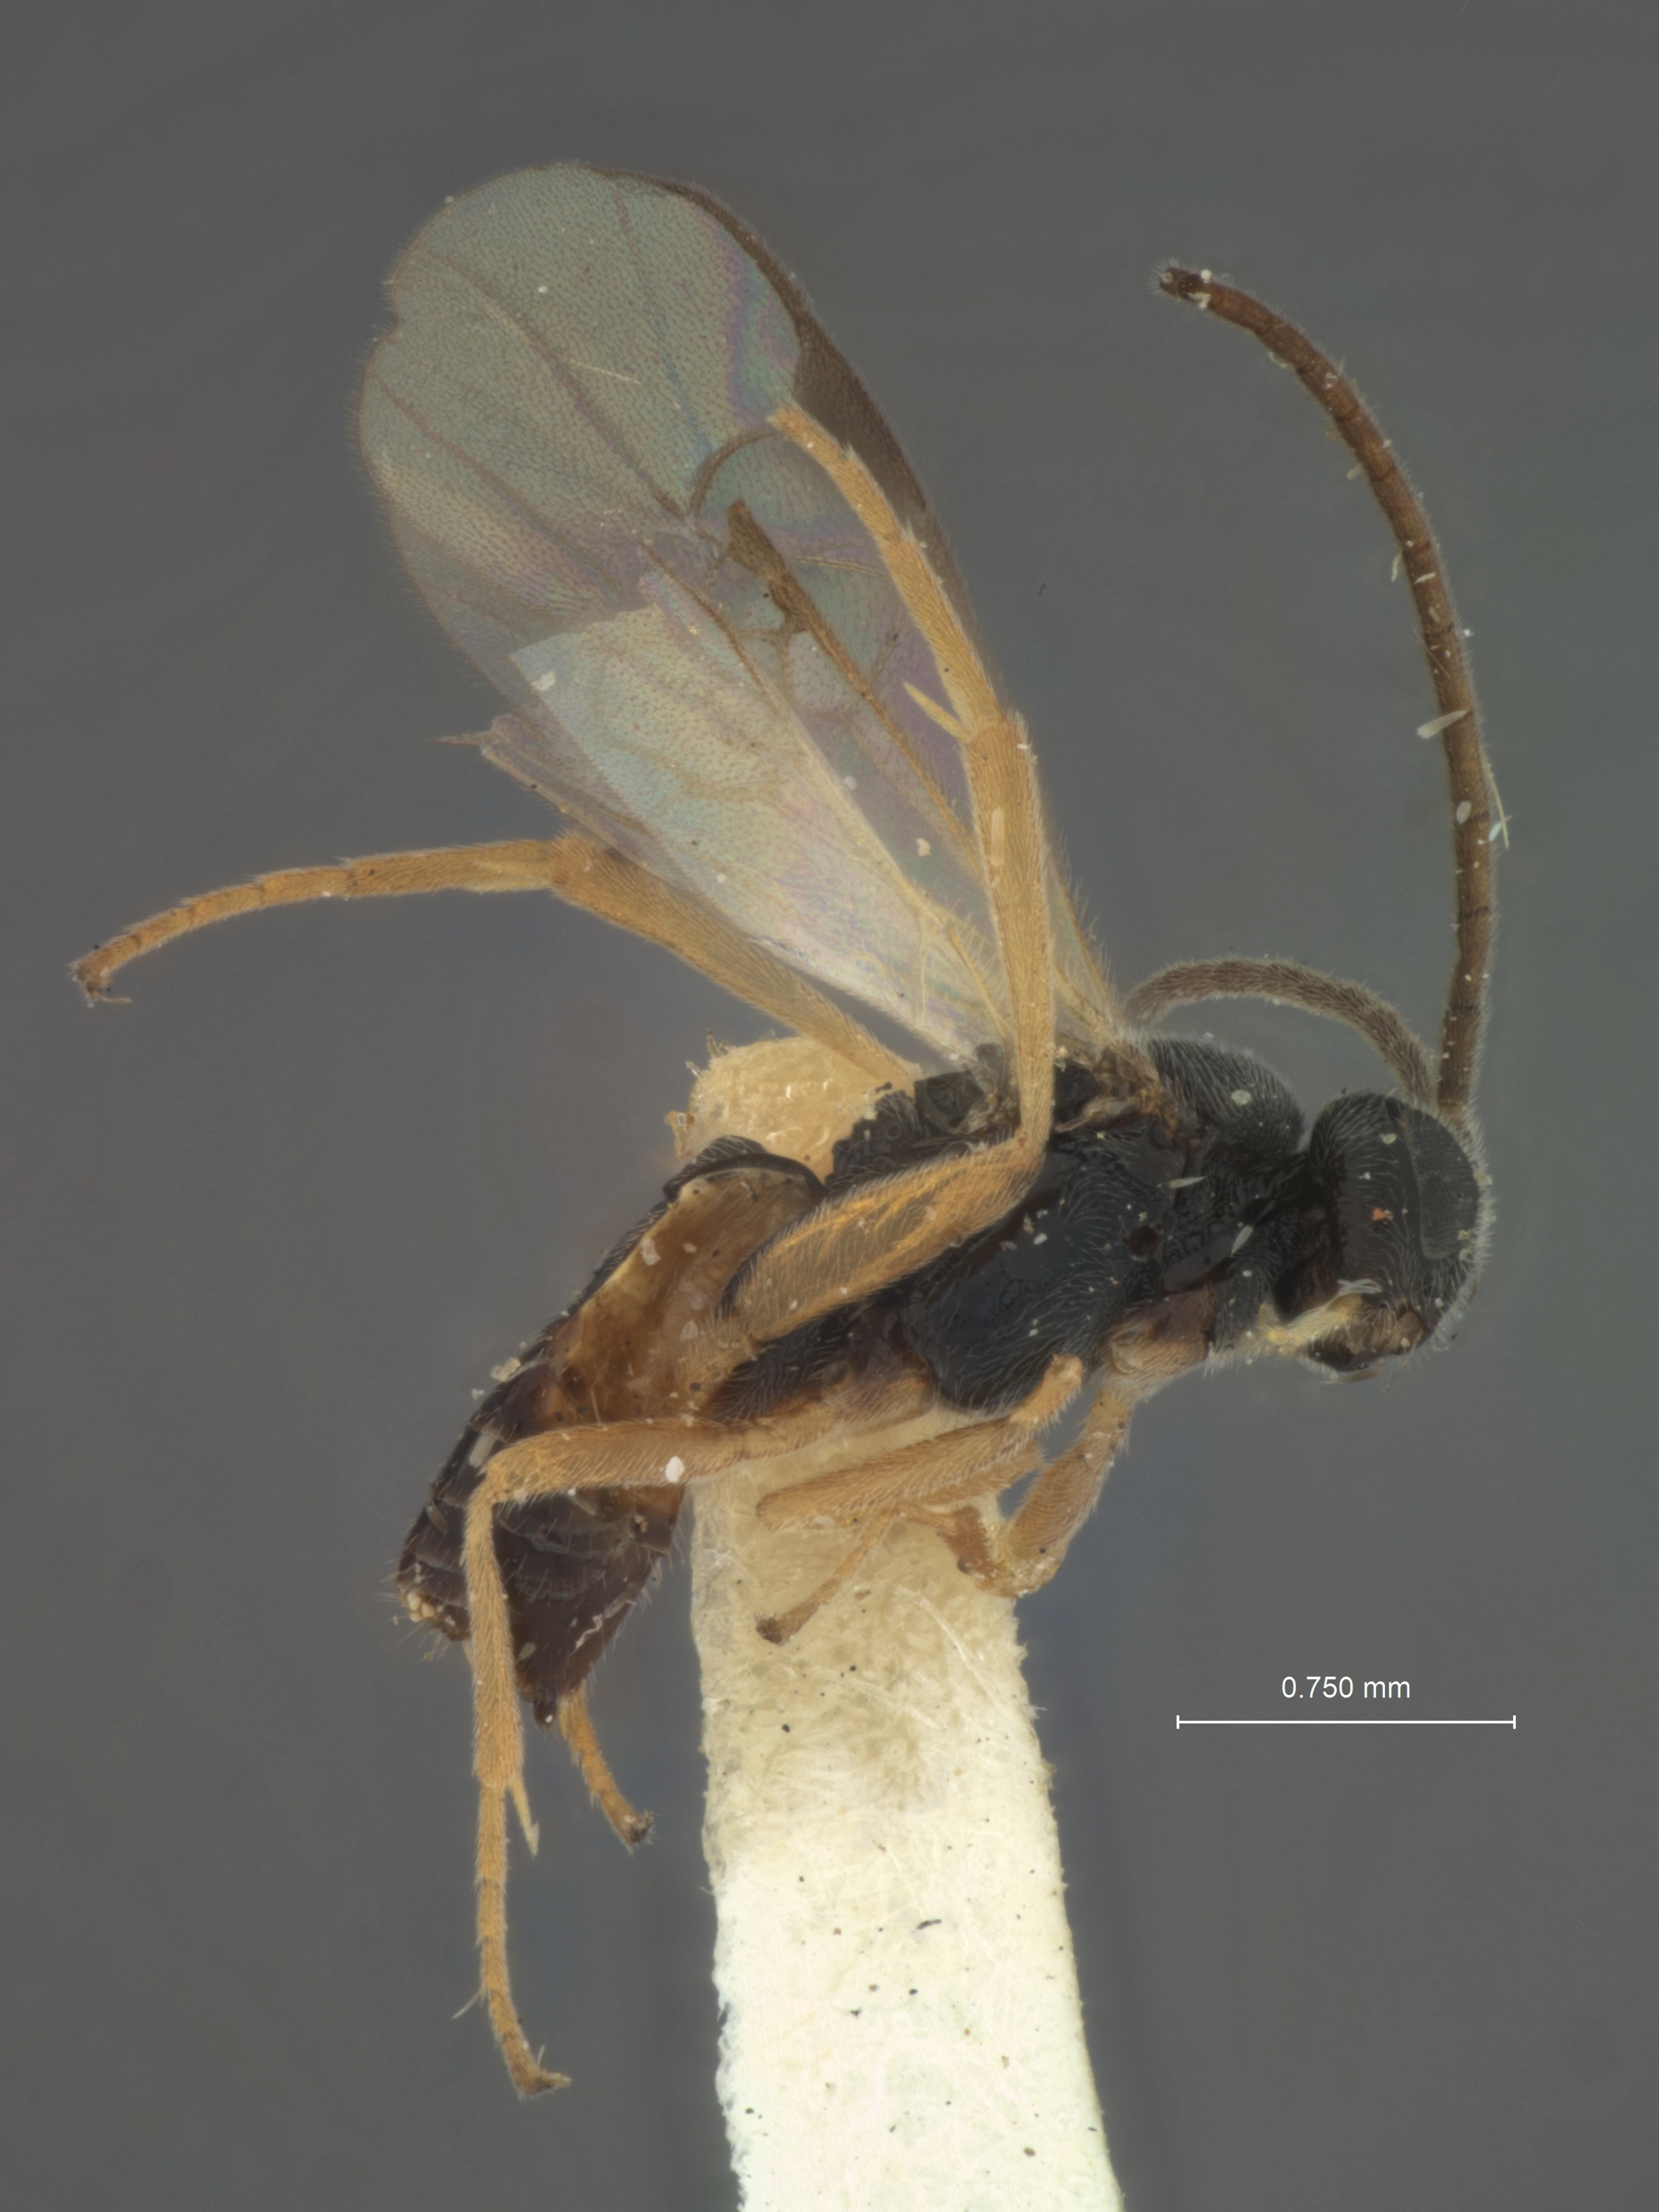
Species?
Apanteles oxyacanthoides
